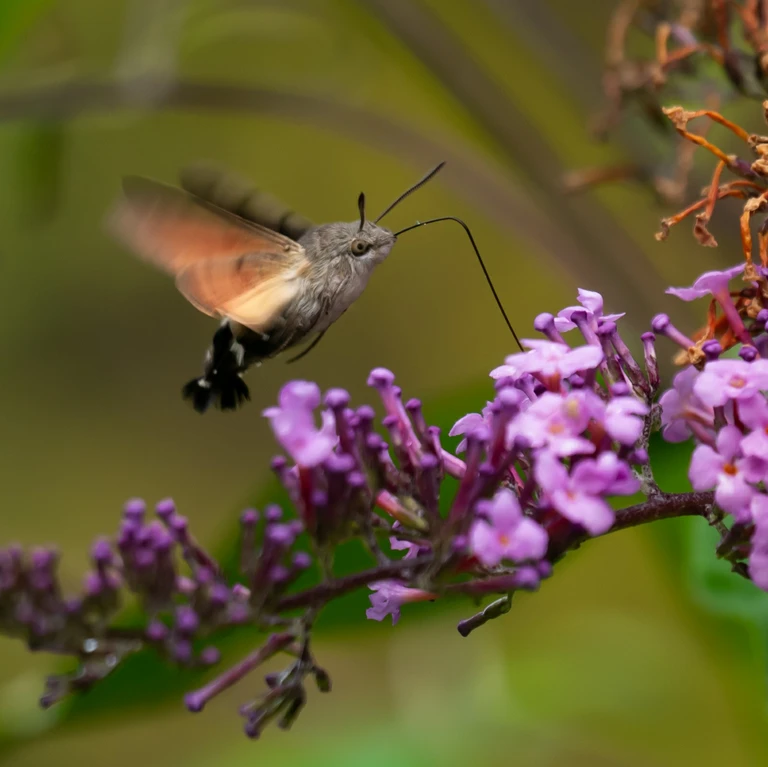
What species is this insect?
Macroglossum stellatarum
